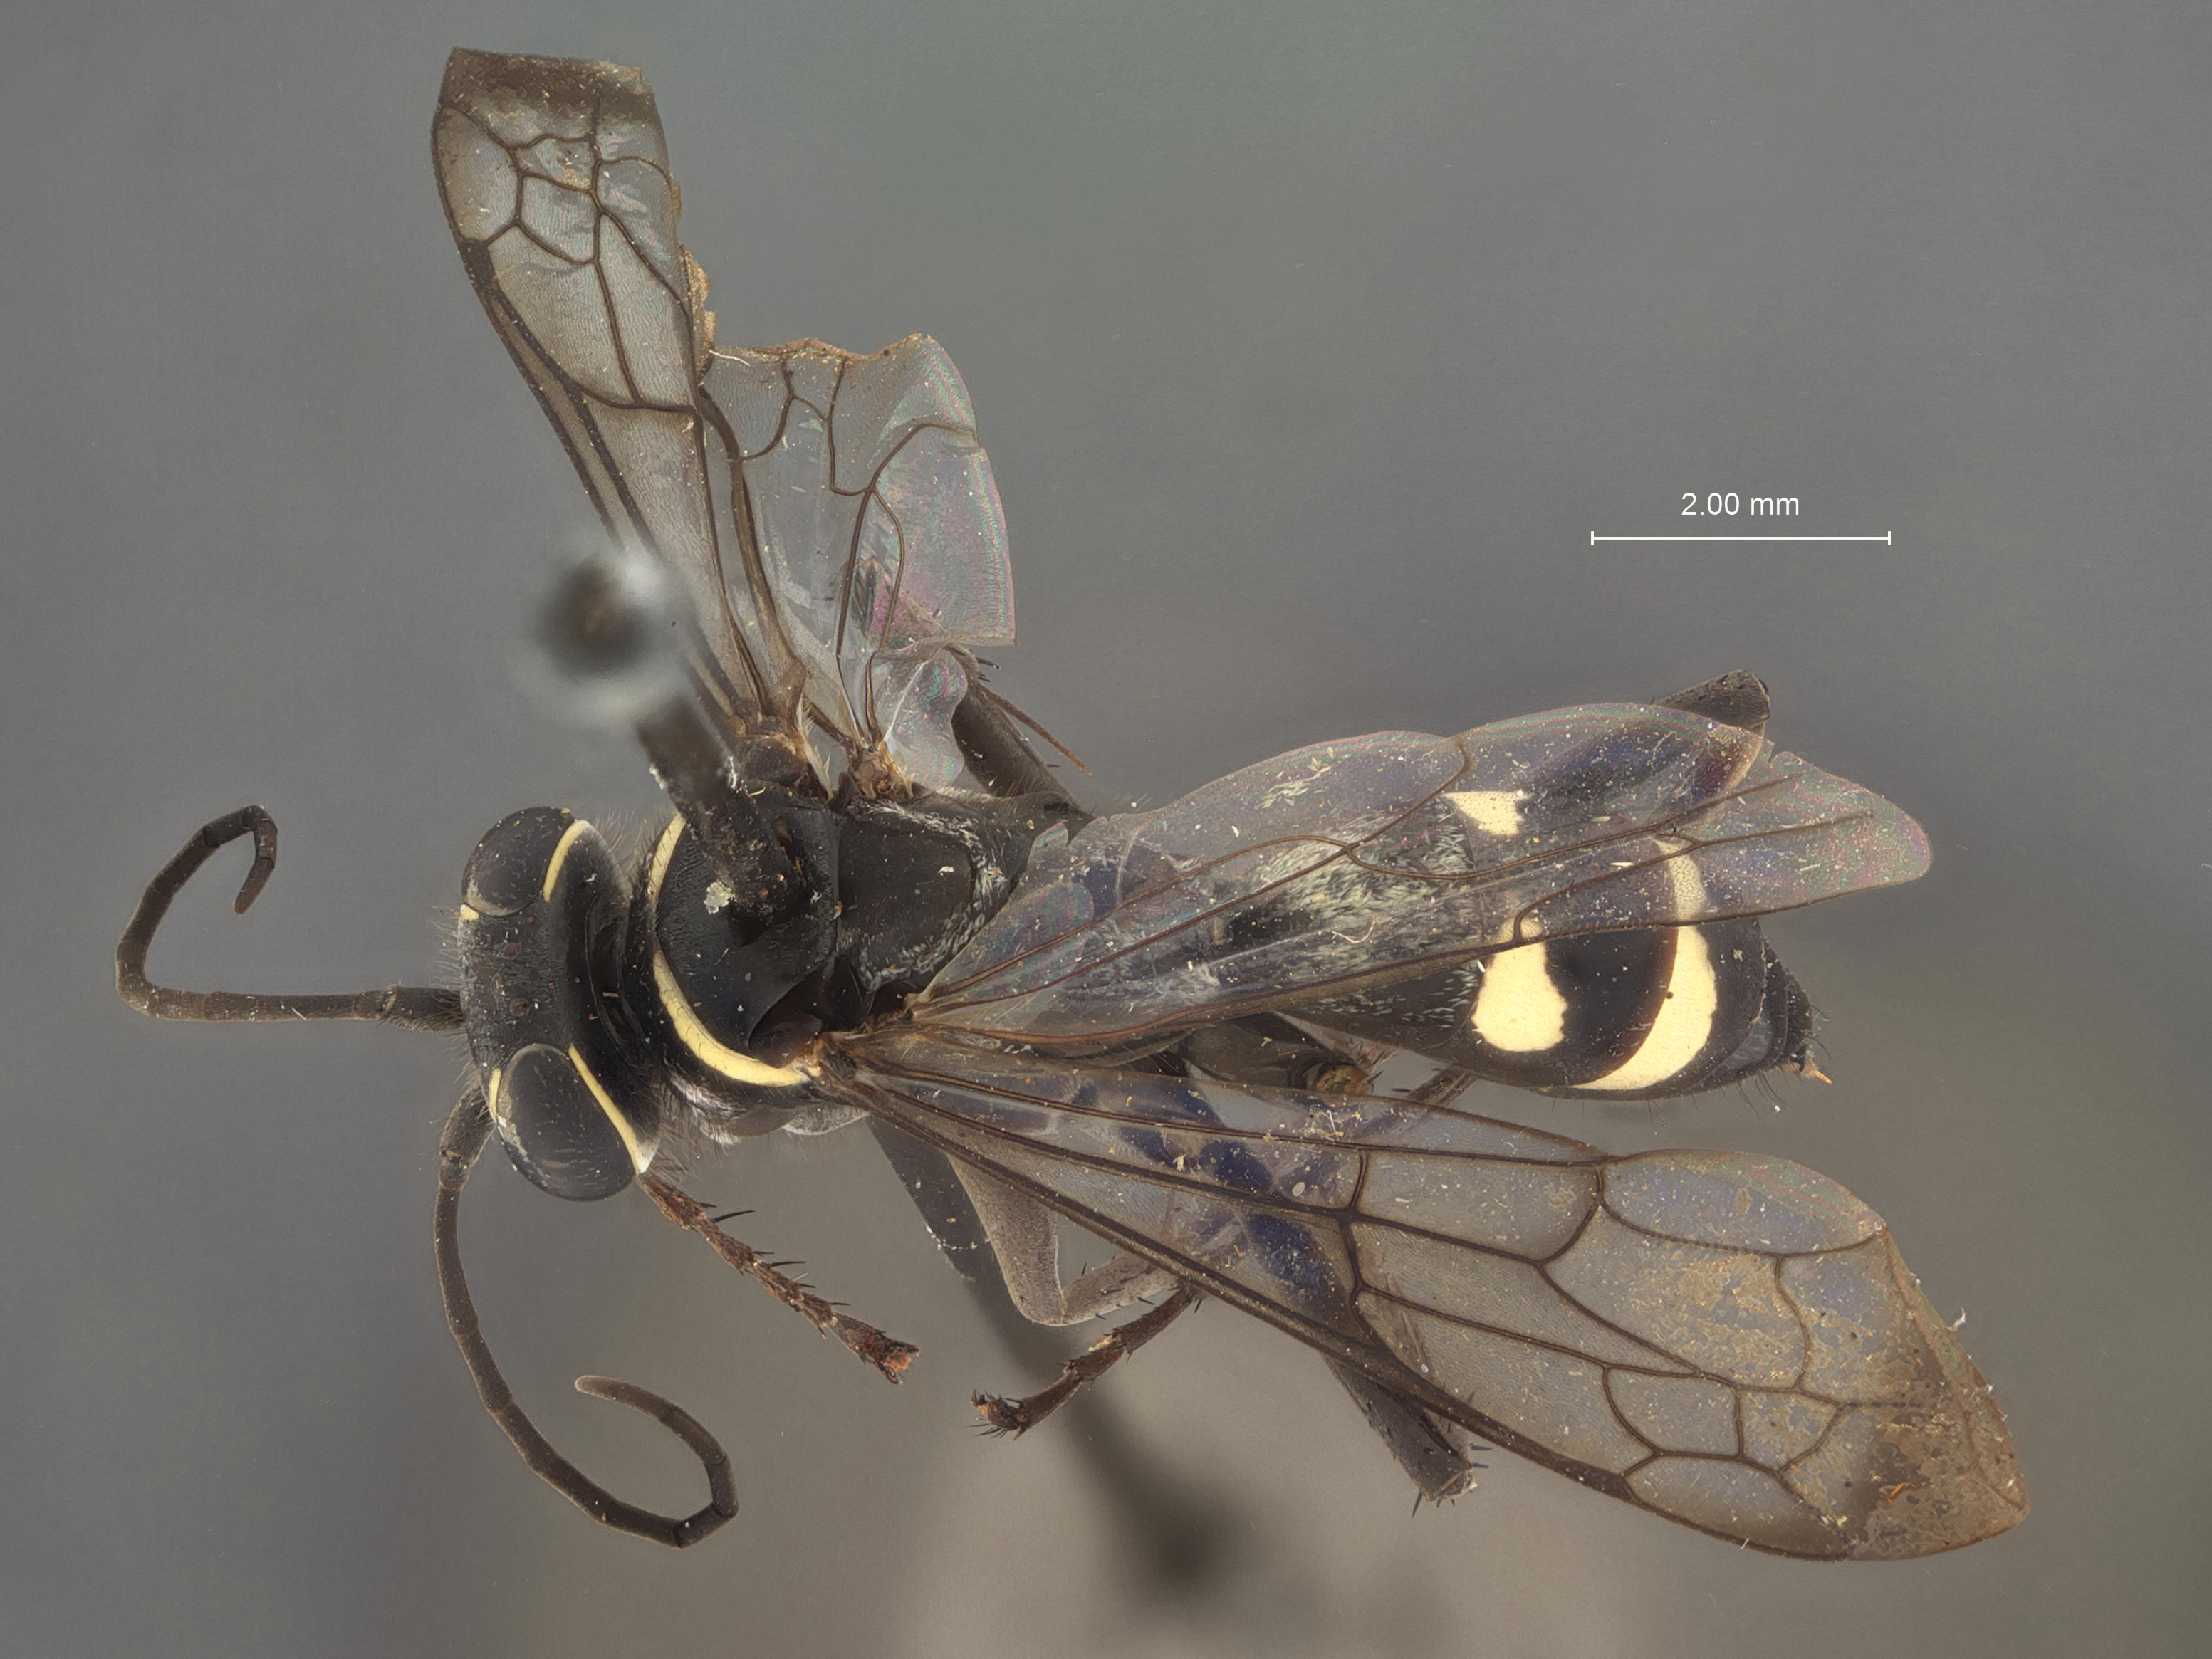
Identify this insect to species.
Episyron maehleri
